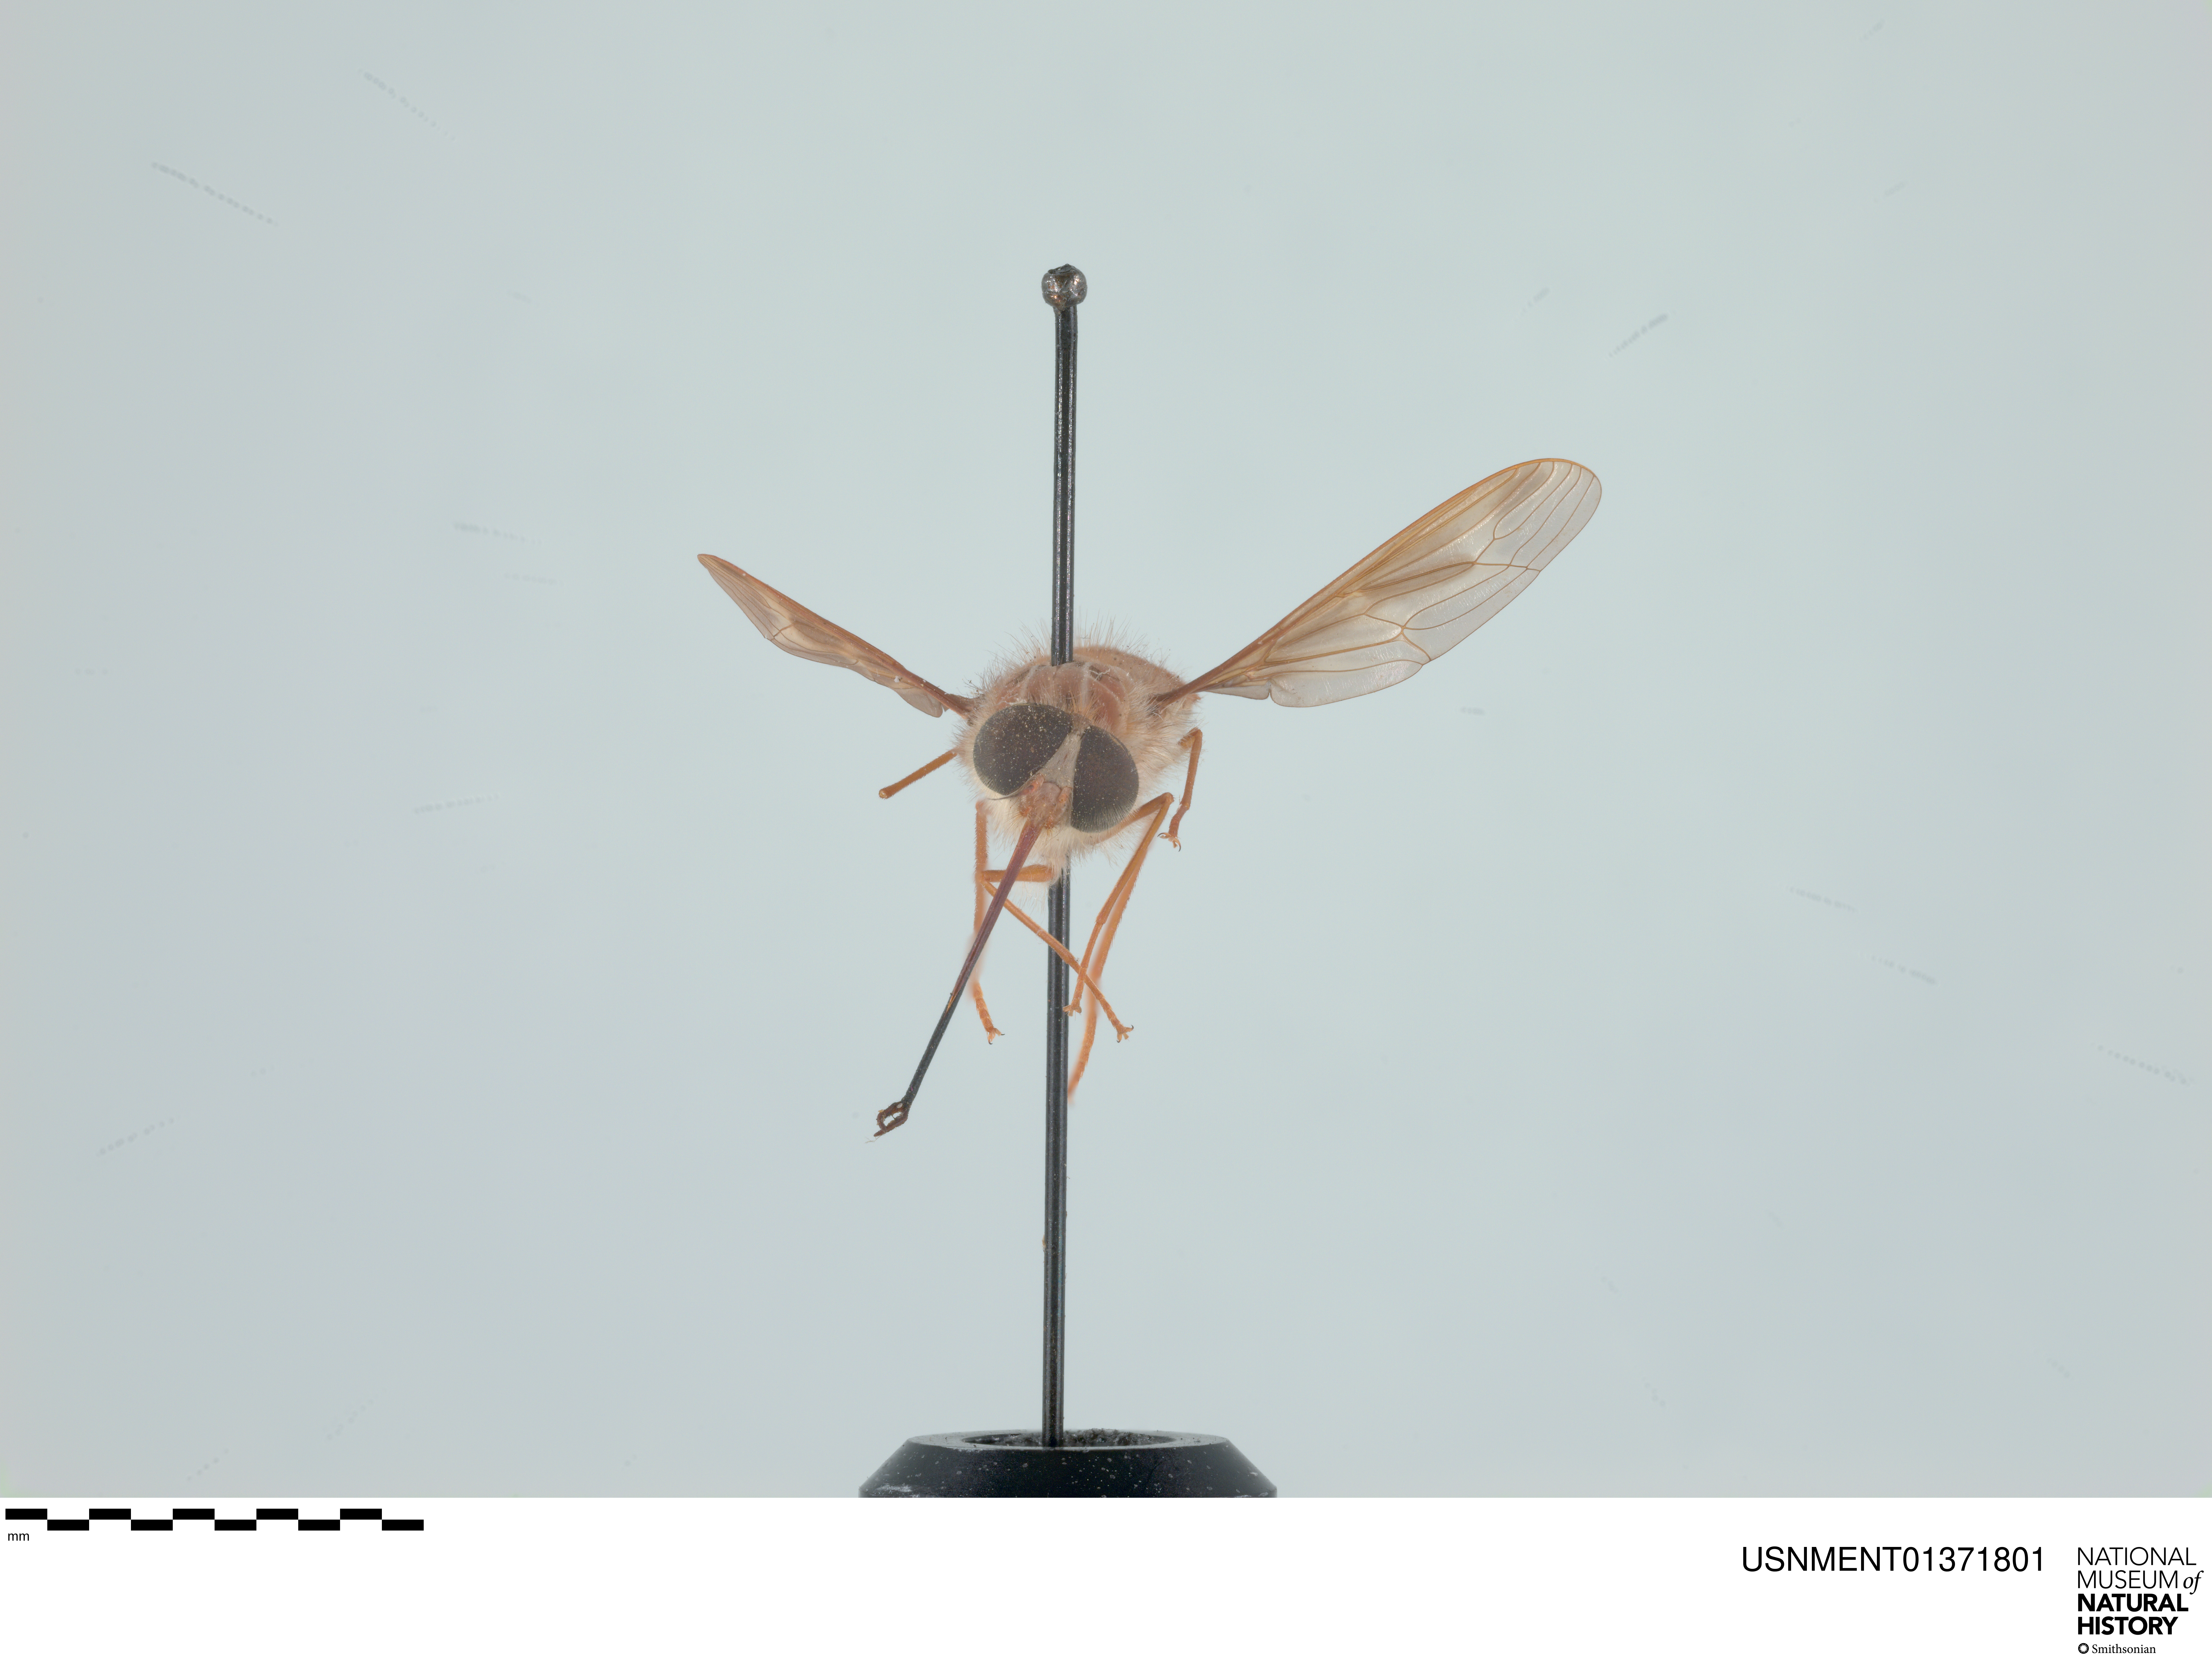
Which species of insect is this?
Hirmoneura nubipennis (also Trichophthalma nubipennis)
